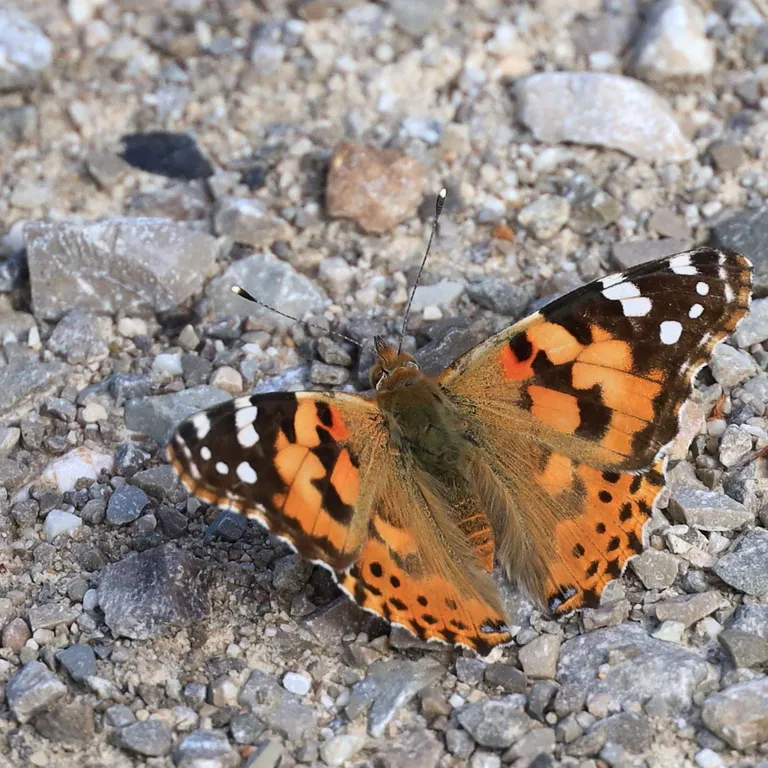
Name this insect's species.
Vanessa cardui
